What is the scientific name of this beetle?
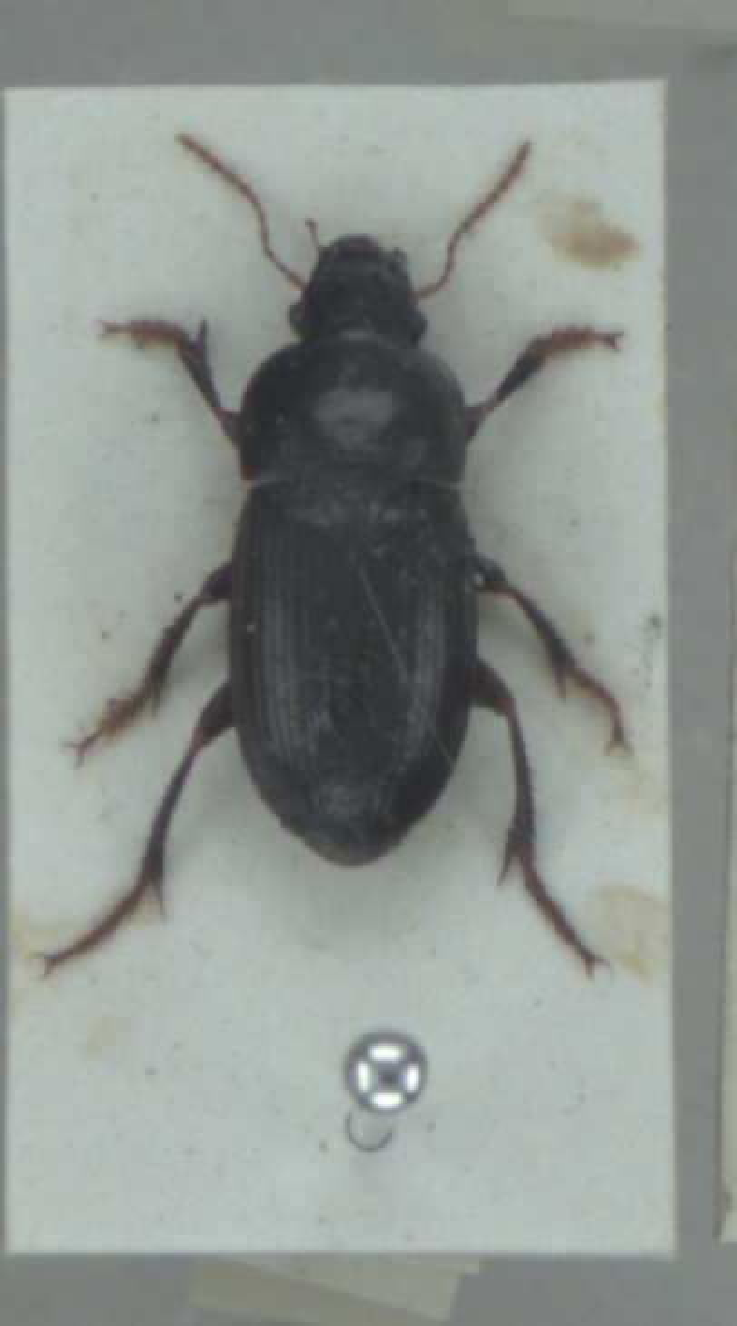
Harpalus tardus
